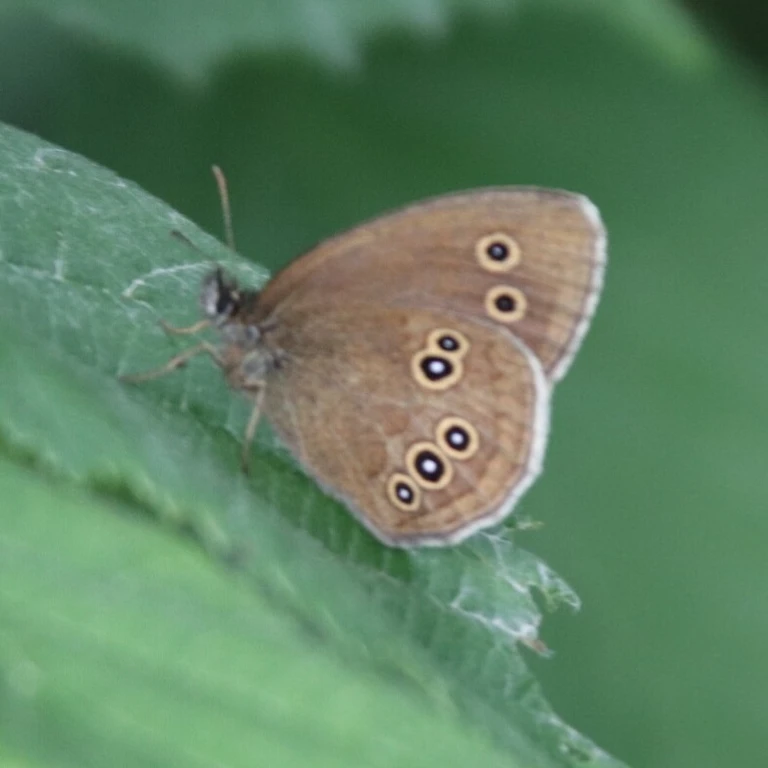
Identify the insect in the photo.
Aphantopus hyperantus
